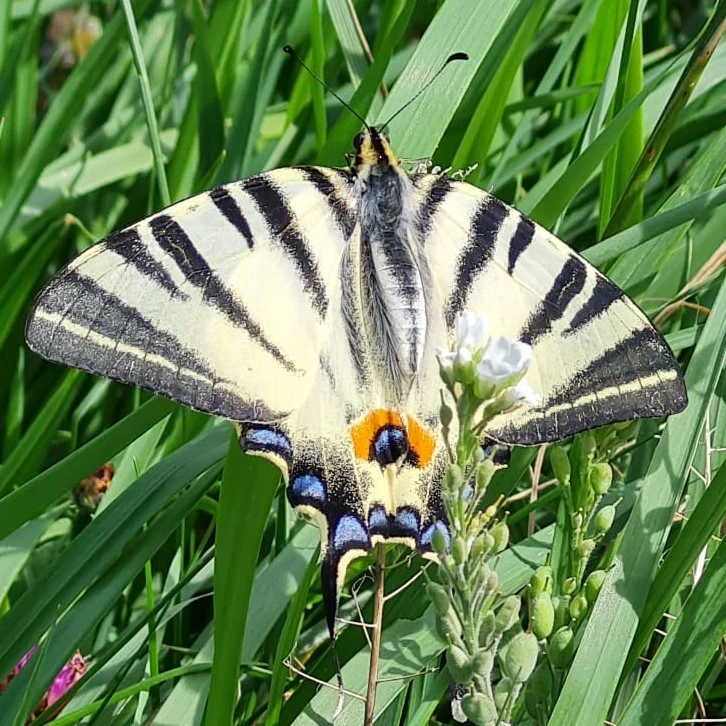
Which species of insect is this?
Iphiclides podalirius
